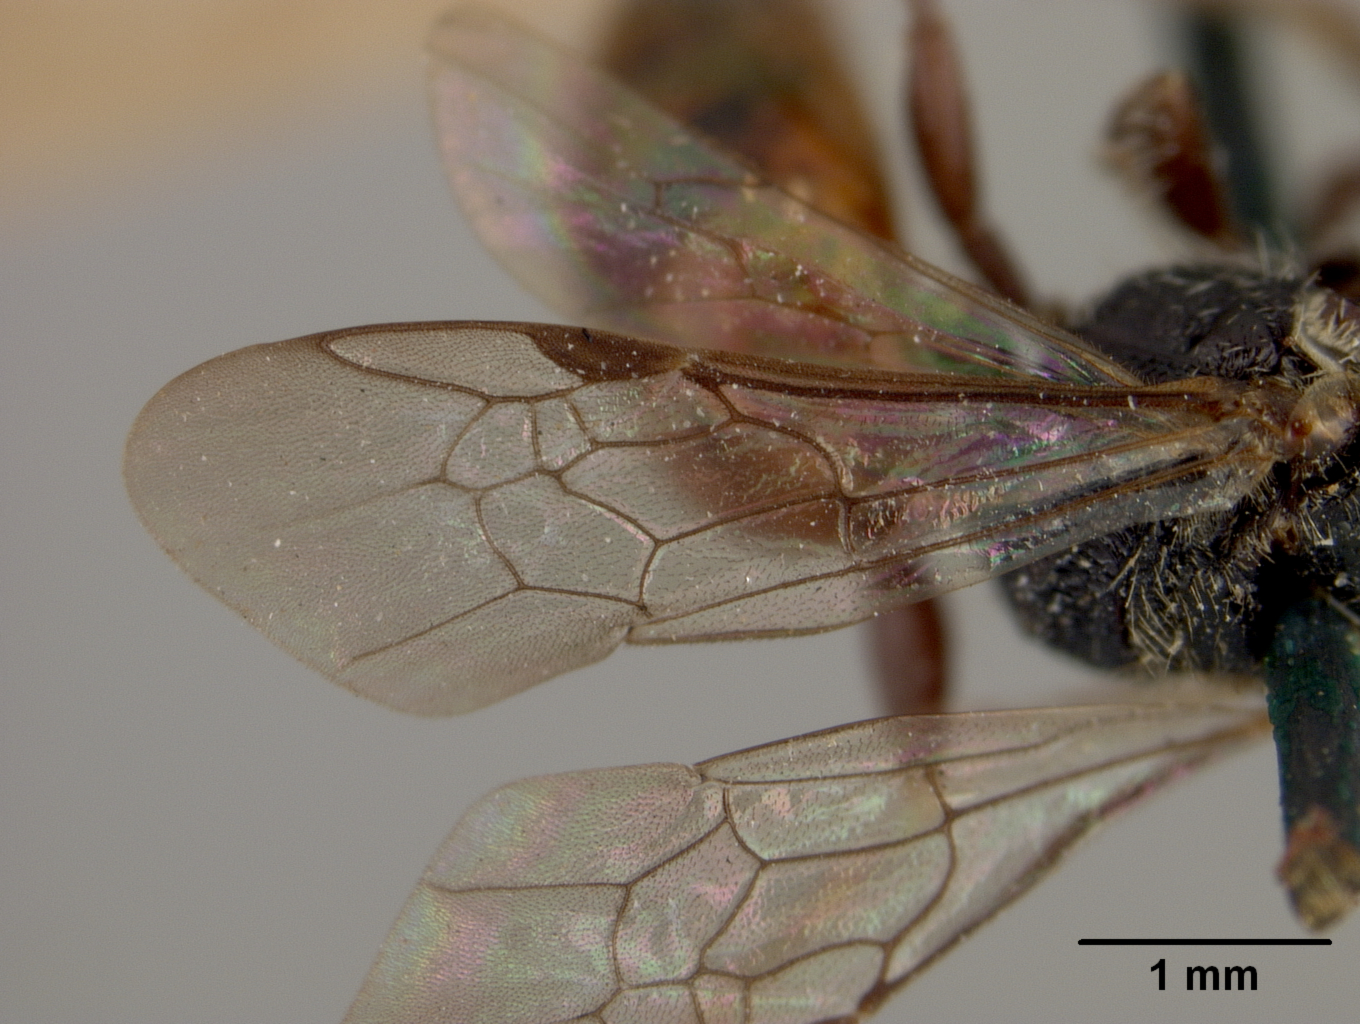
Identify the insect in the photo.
Sphecodes levis
